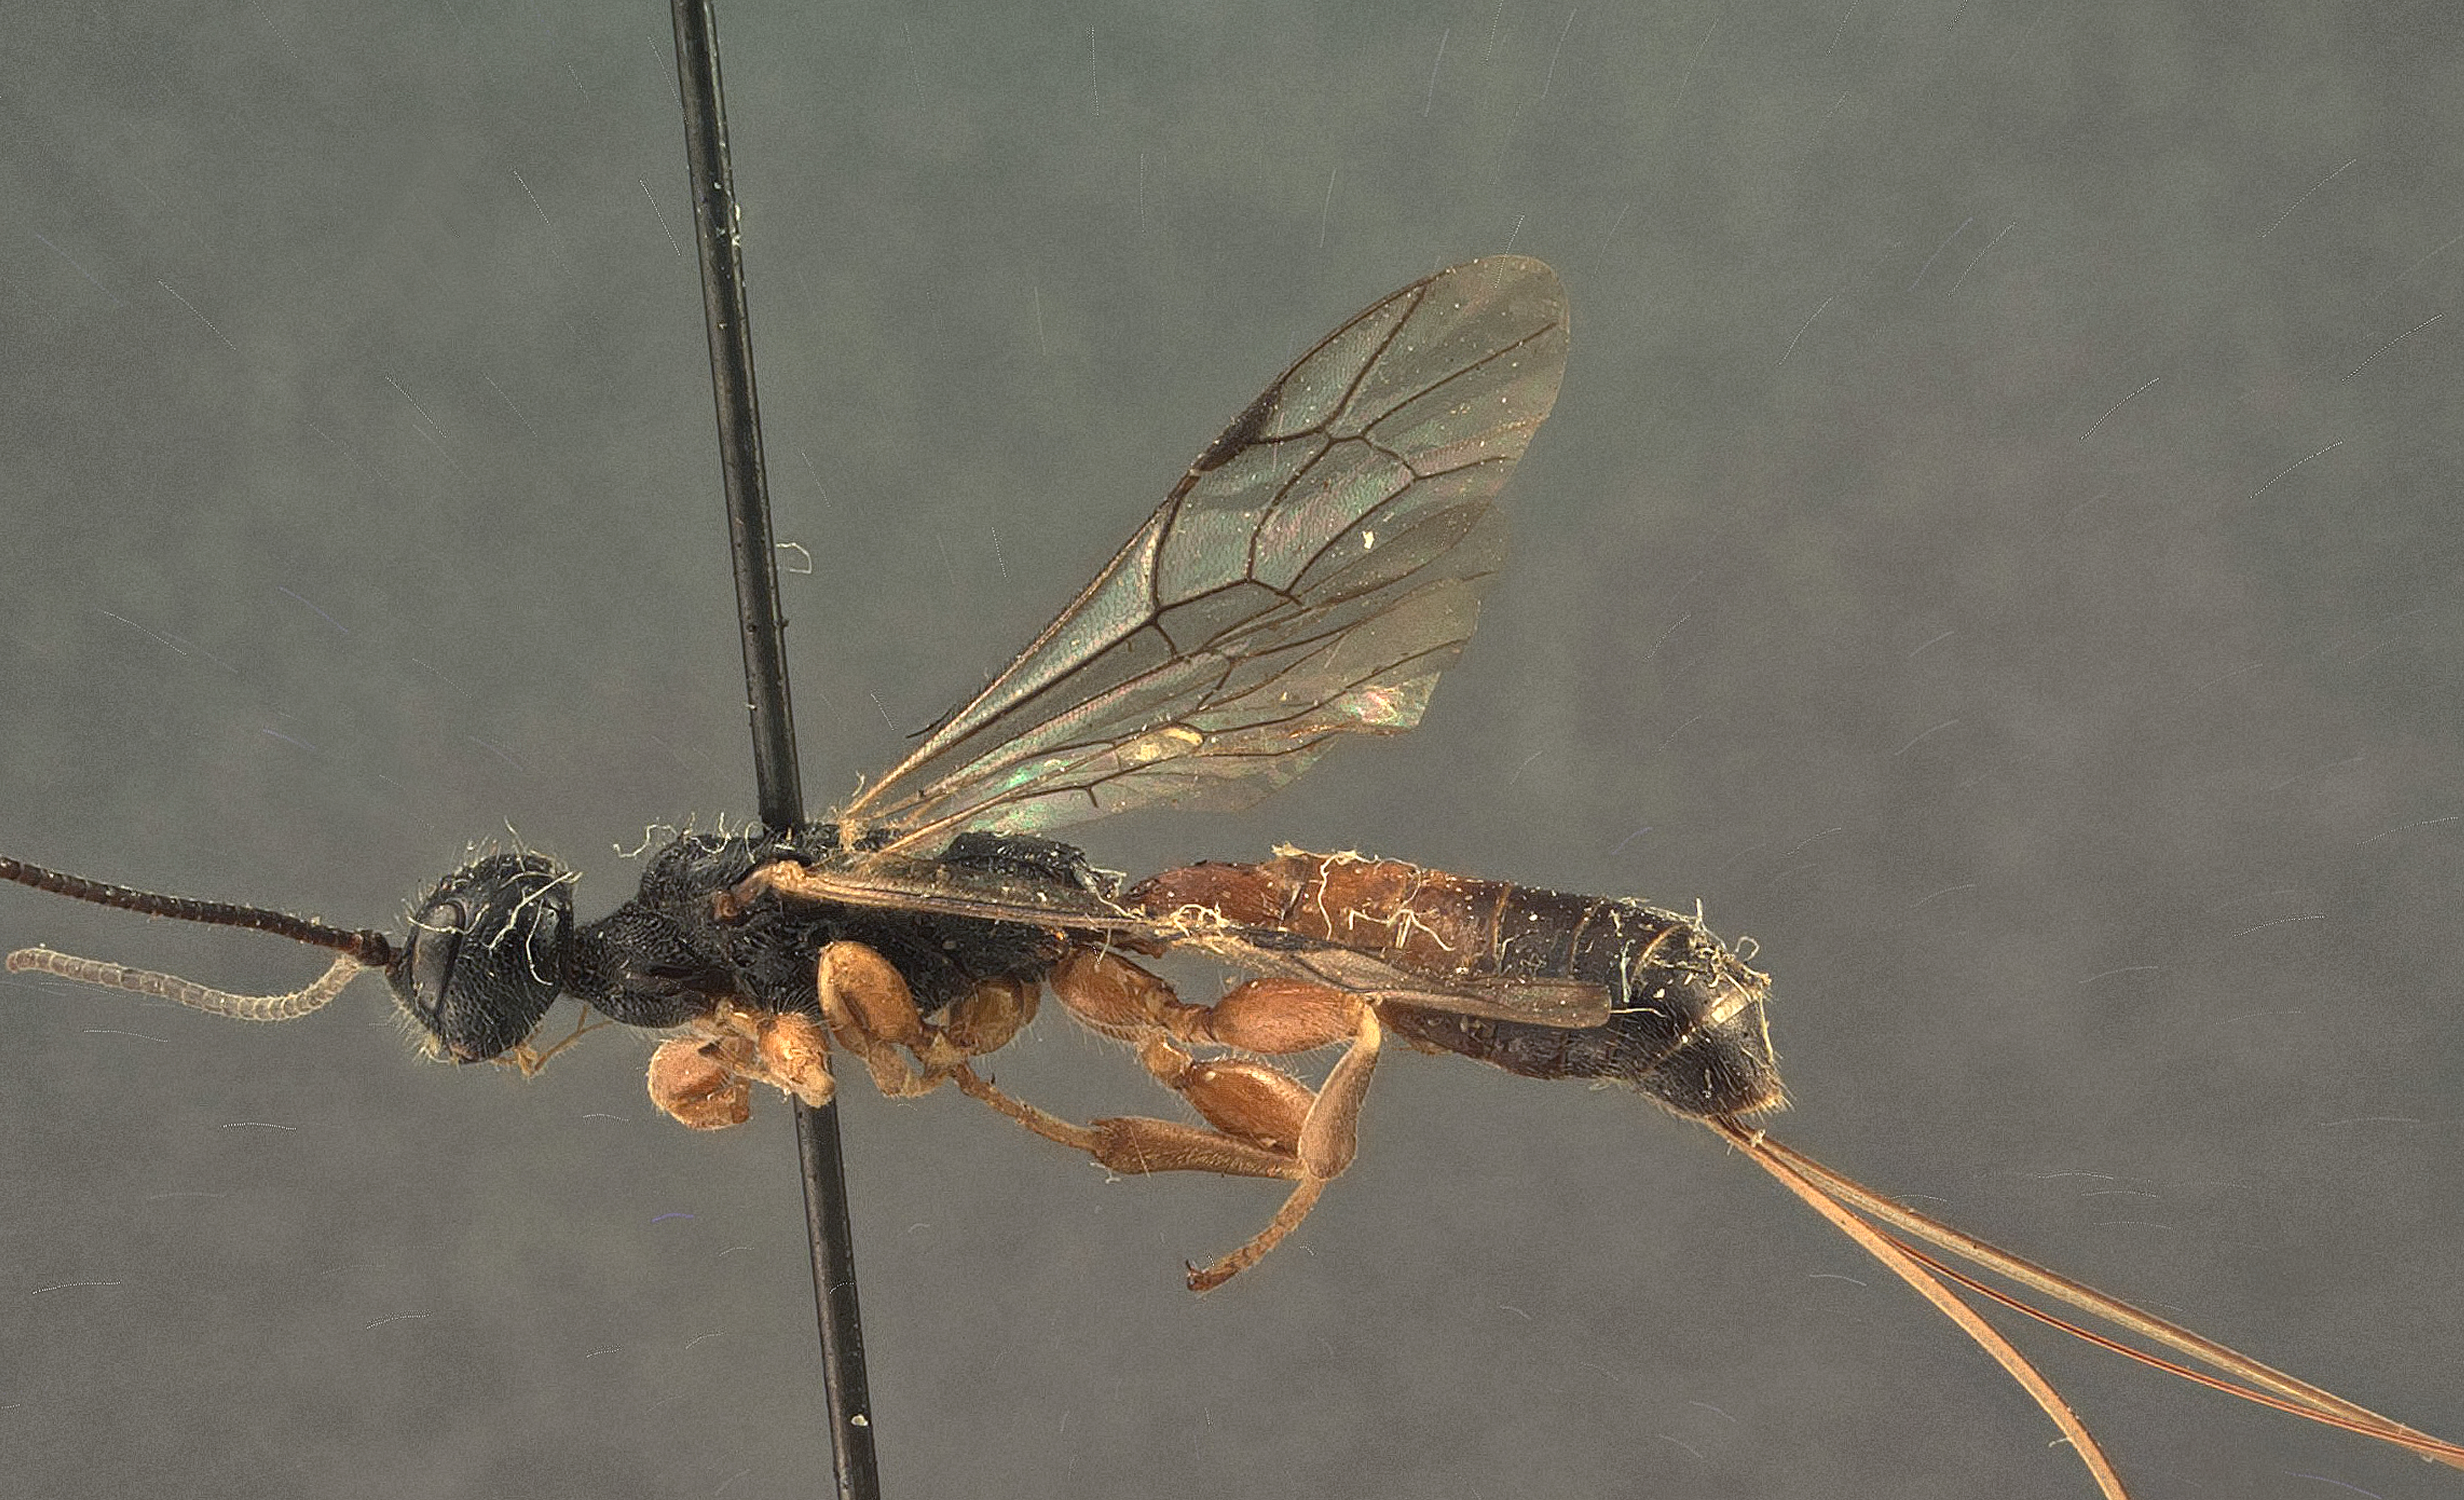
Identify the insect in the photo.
Aplomerus foutsi
